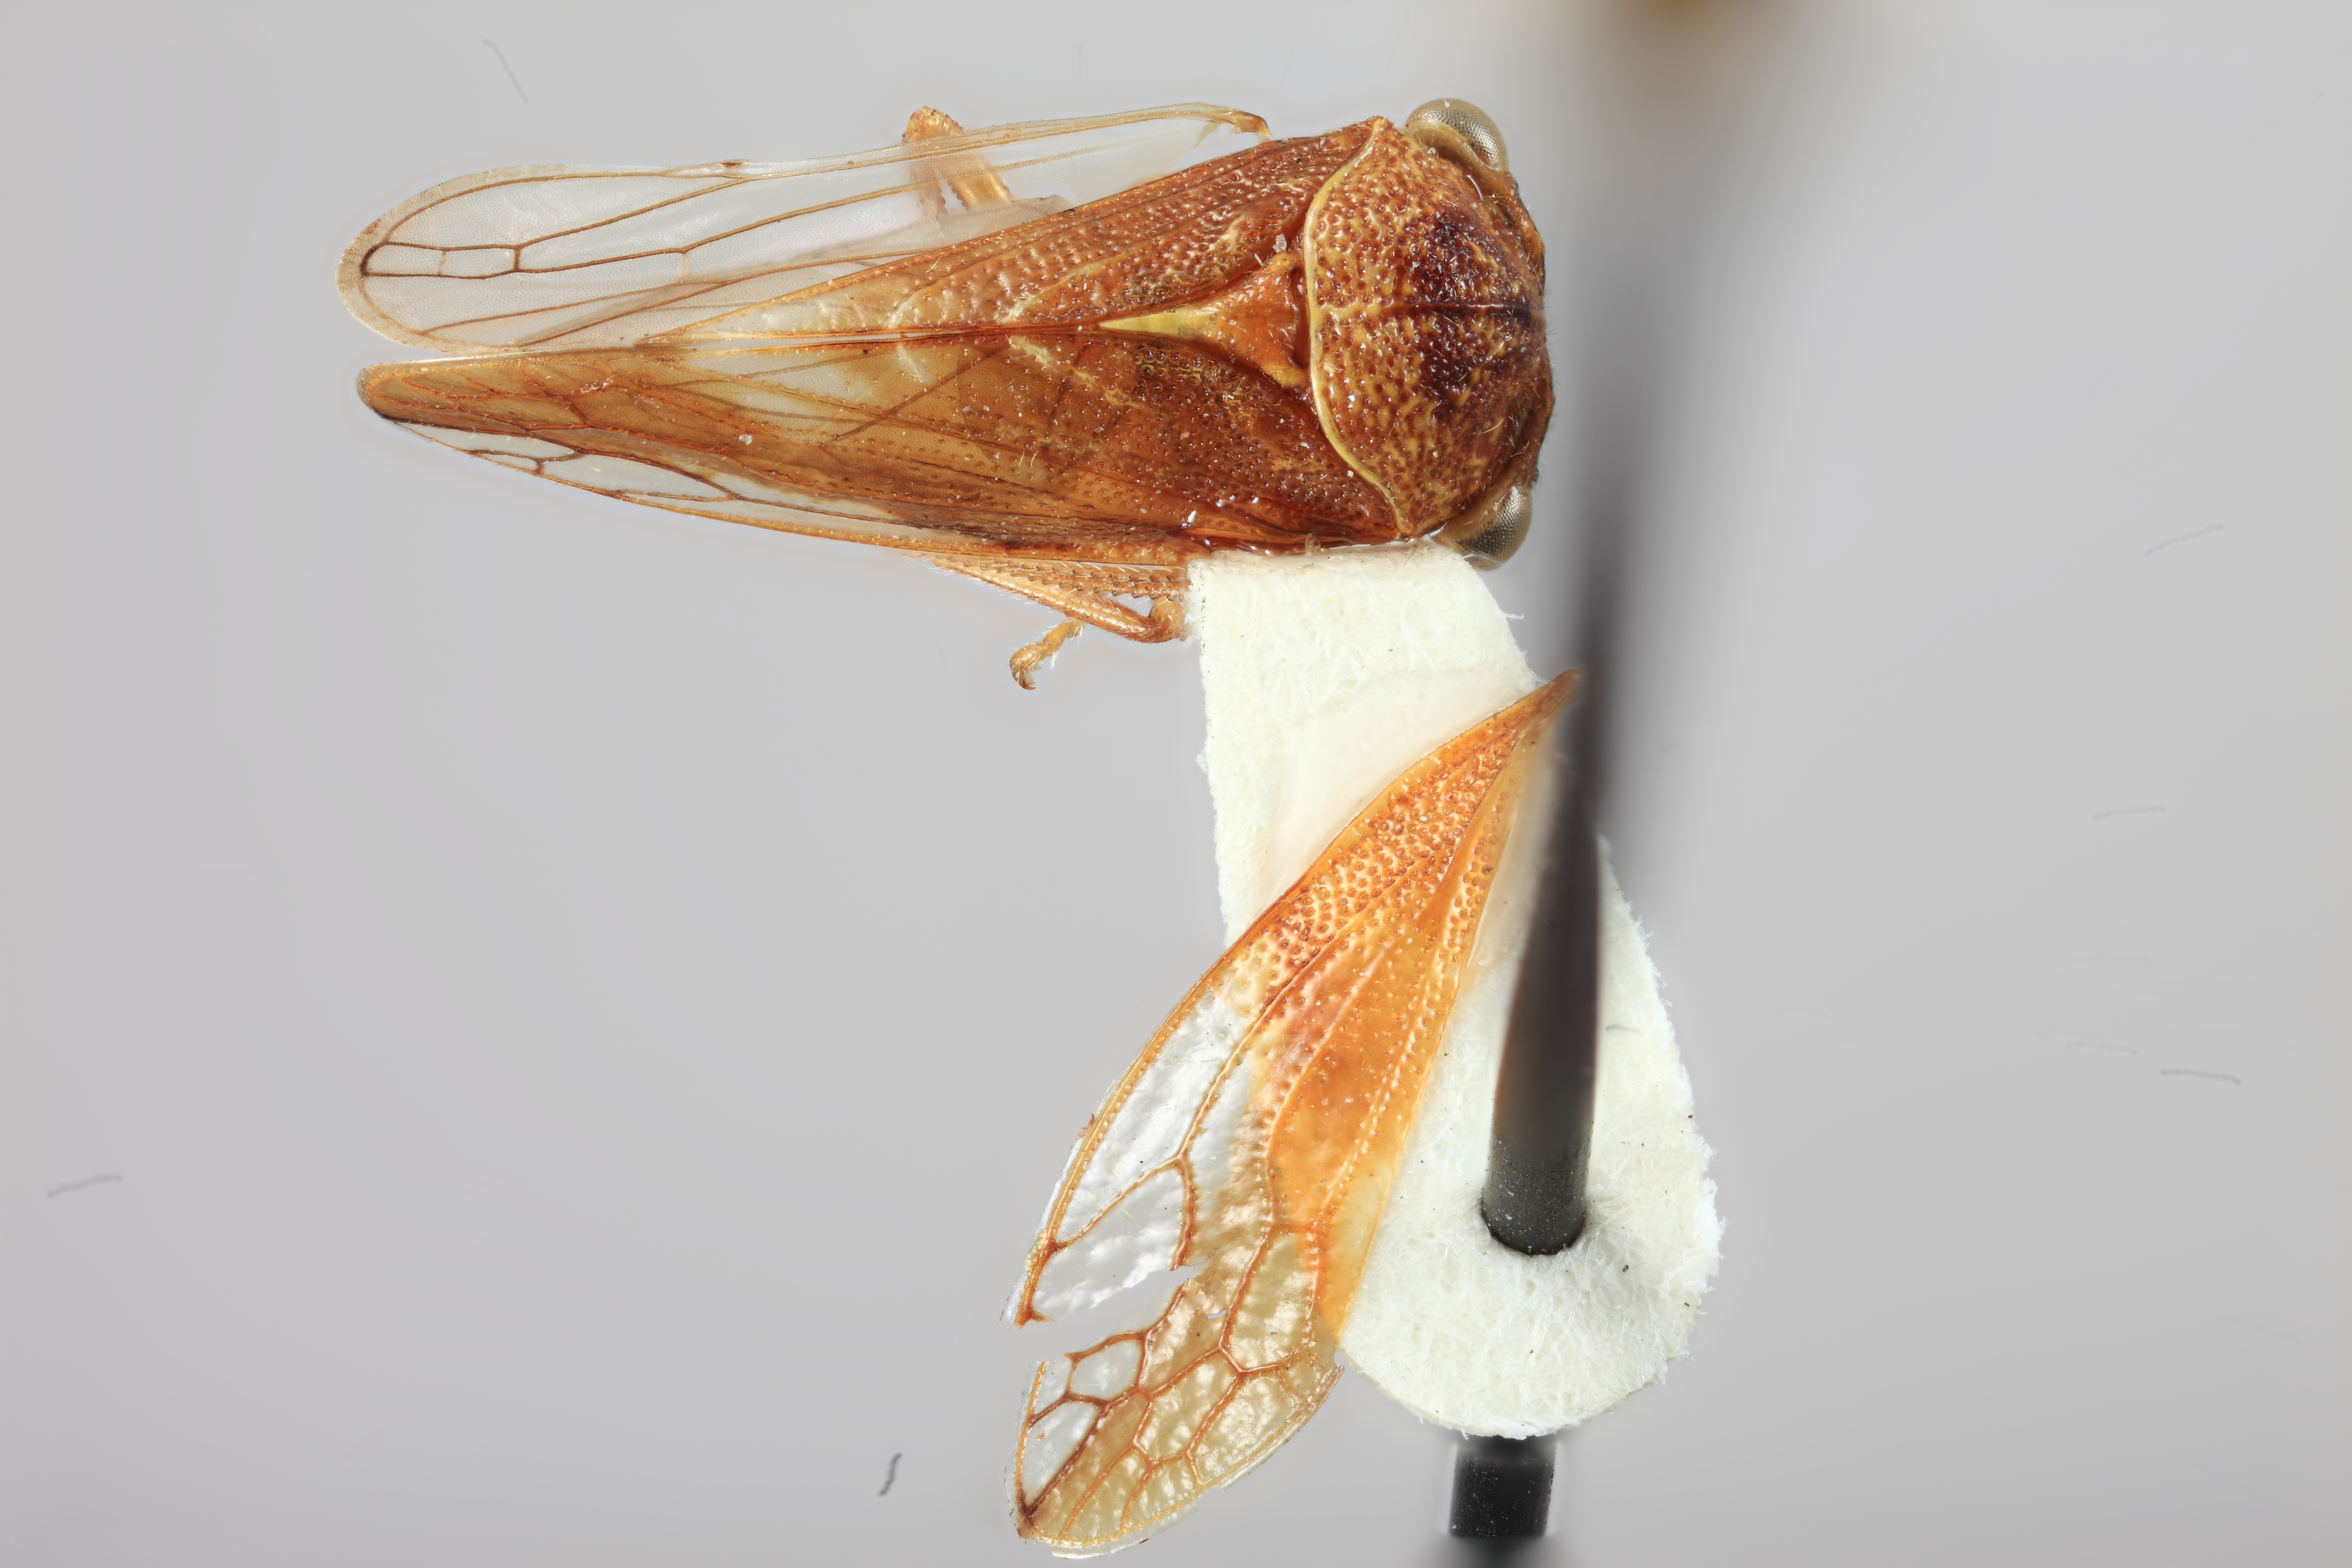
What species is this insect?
Holdgatiella chiloensis
